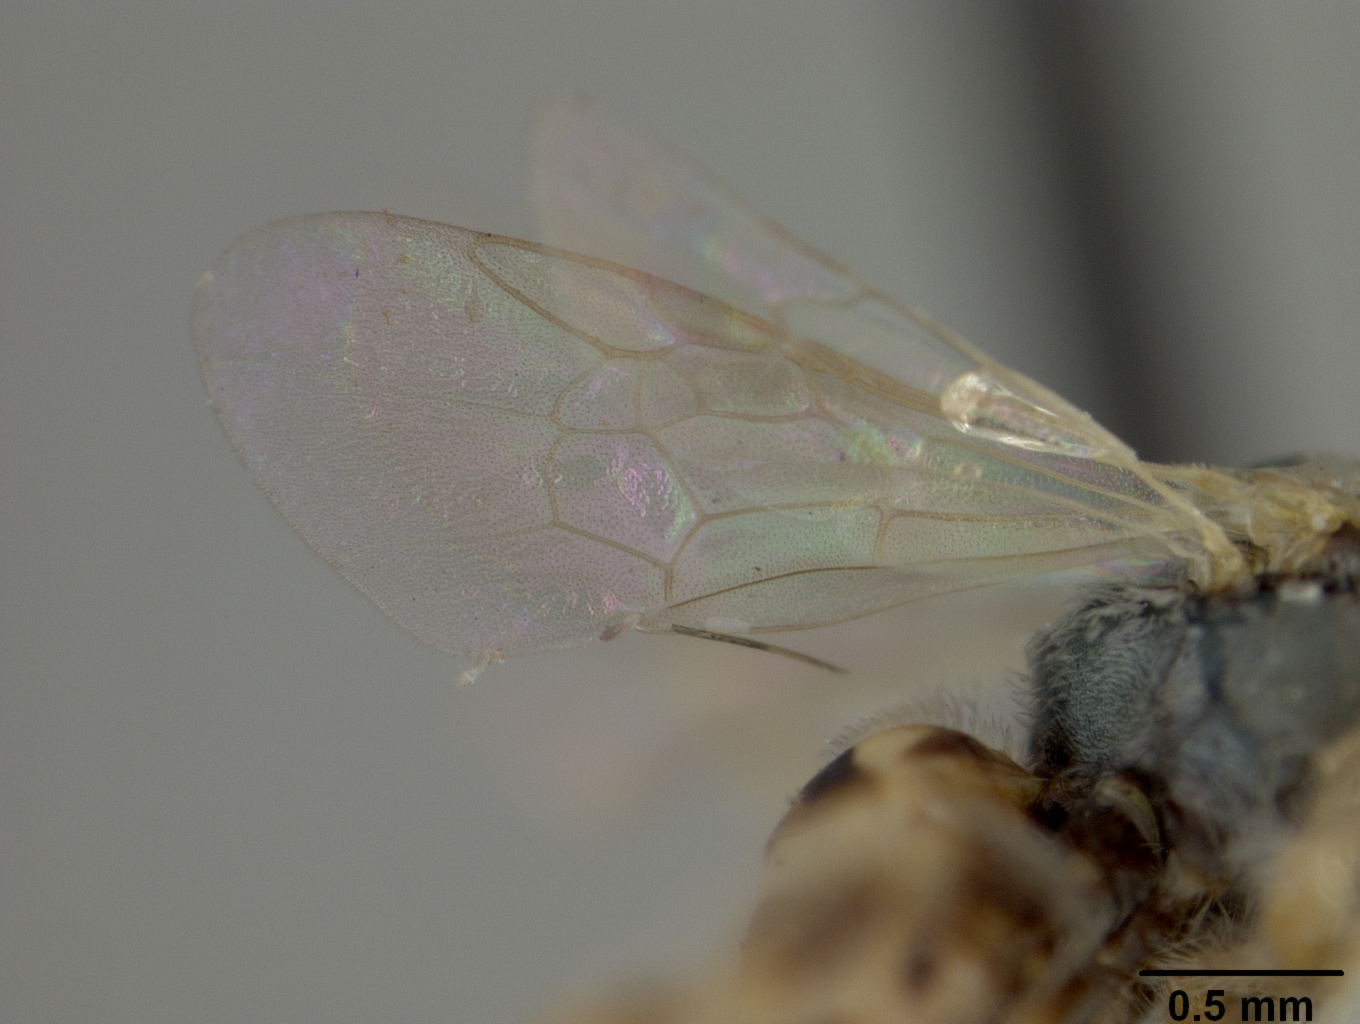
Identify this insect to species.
Nomioides campanulae
